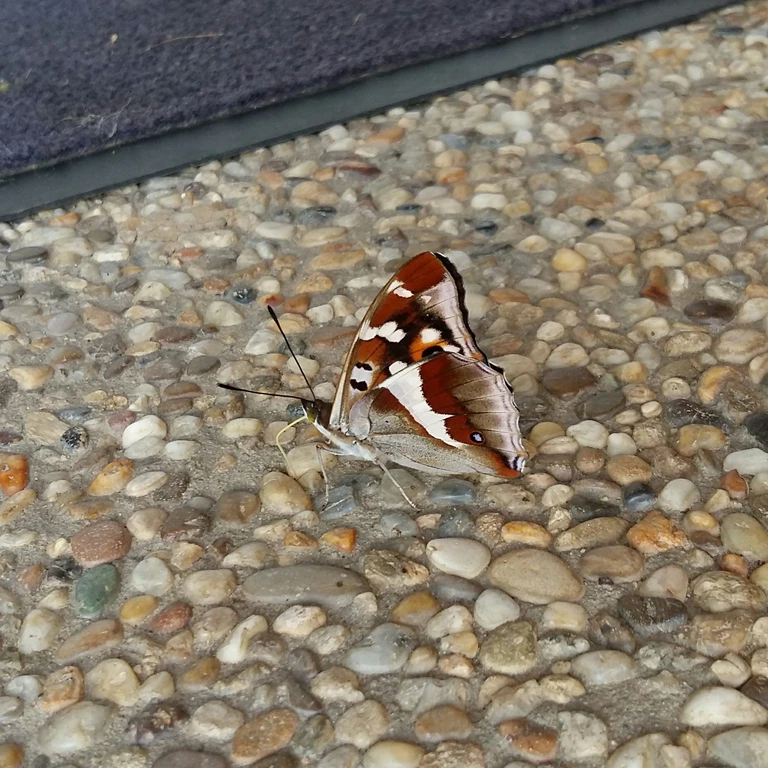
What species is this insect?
Apatura iris
